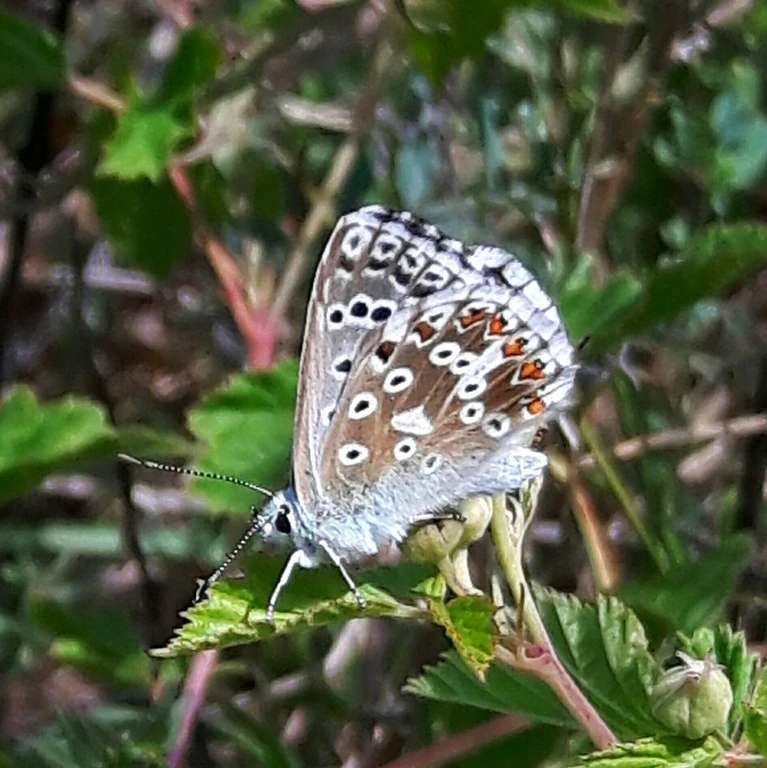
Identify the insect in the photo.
Lysandra coridon
